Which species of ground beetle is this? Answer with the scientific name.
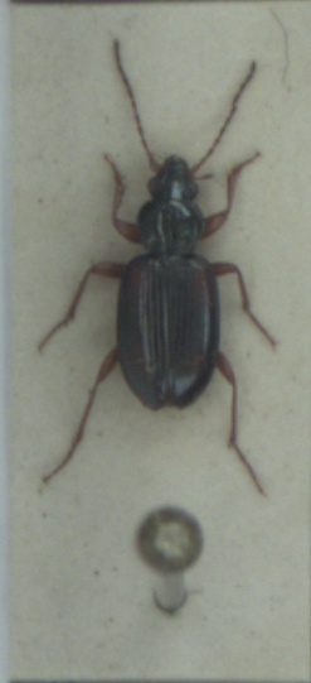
Bembidion tetracolum
